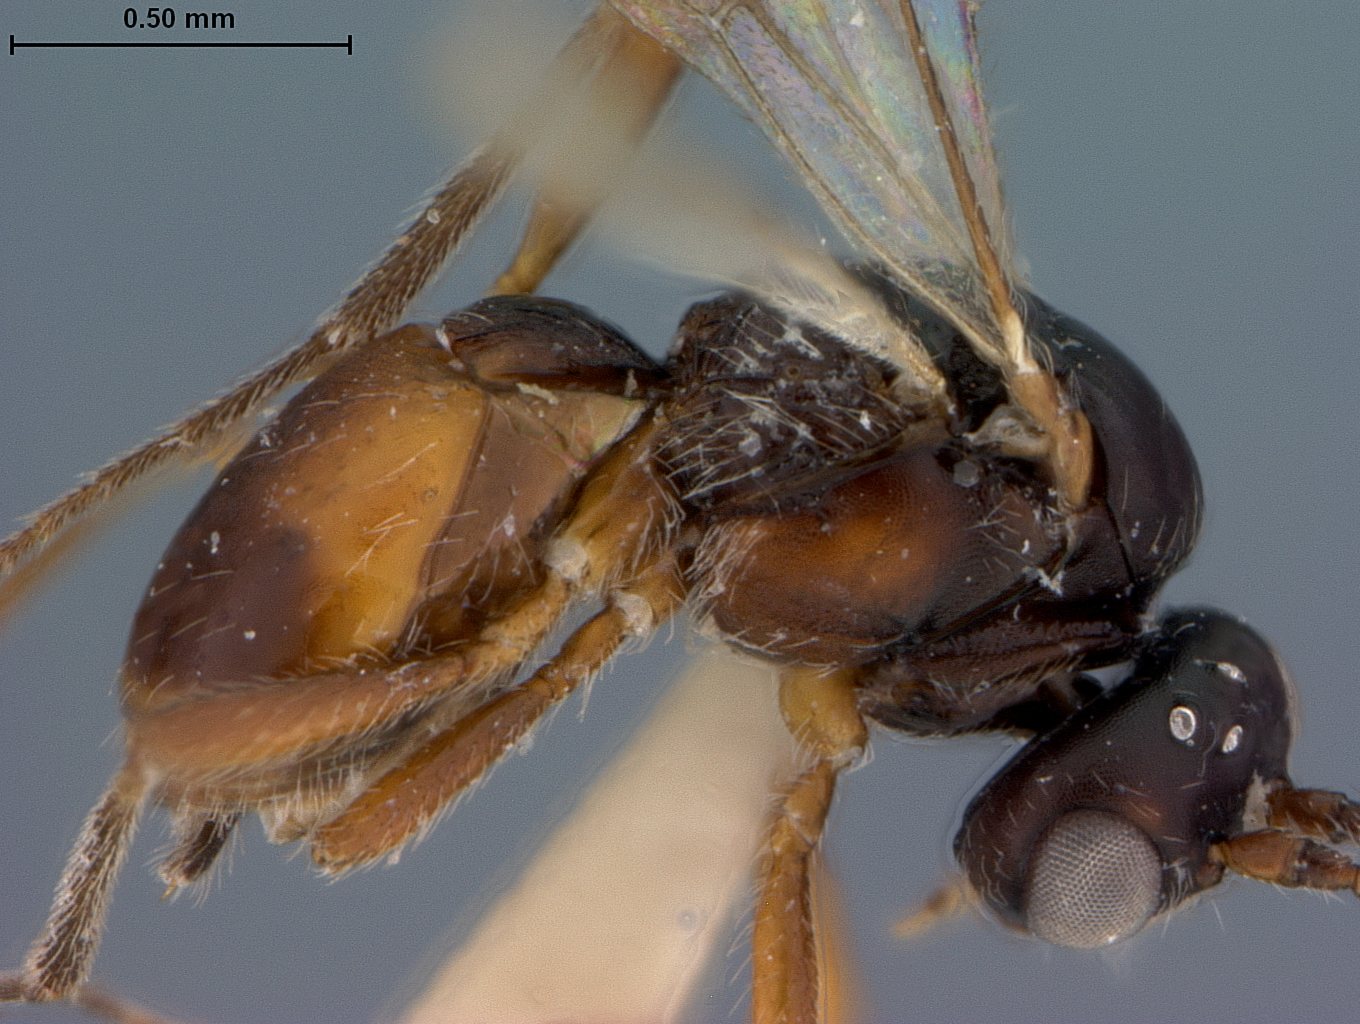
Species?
Opius grafi
